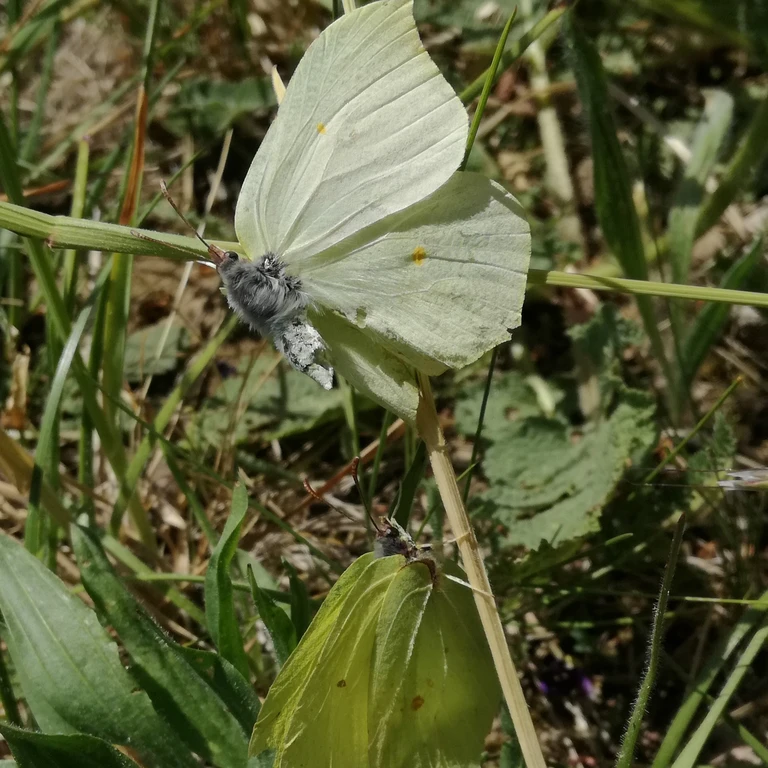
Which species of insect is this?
Gonepteryx rhamni
